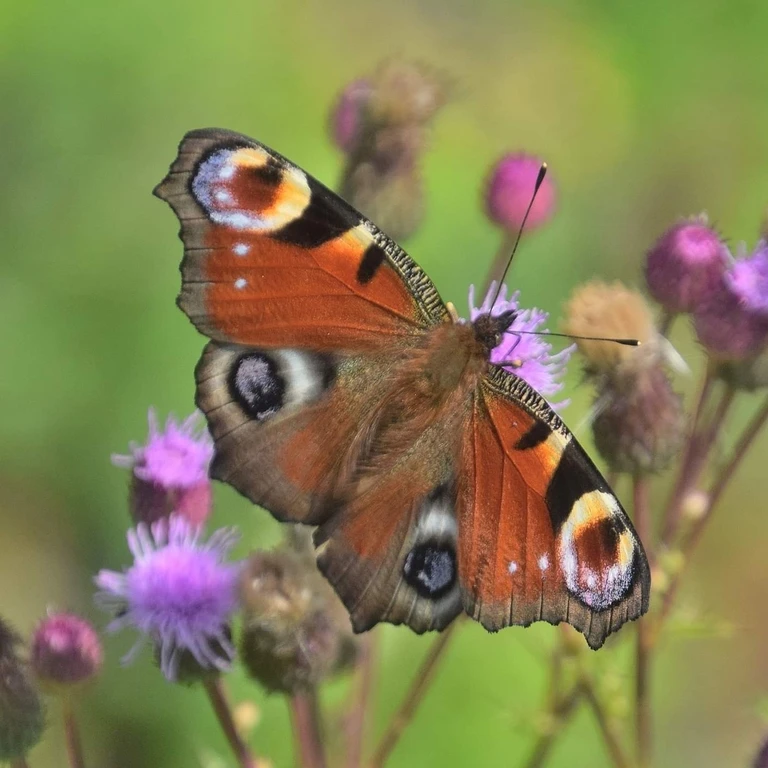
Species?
Aglais io
